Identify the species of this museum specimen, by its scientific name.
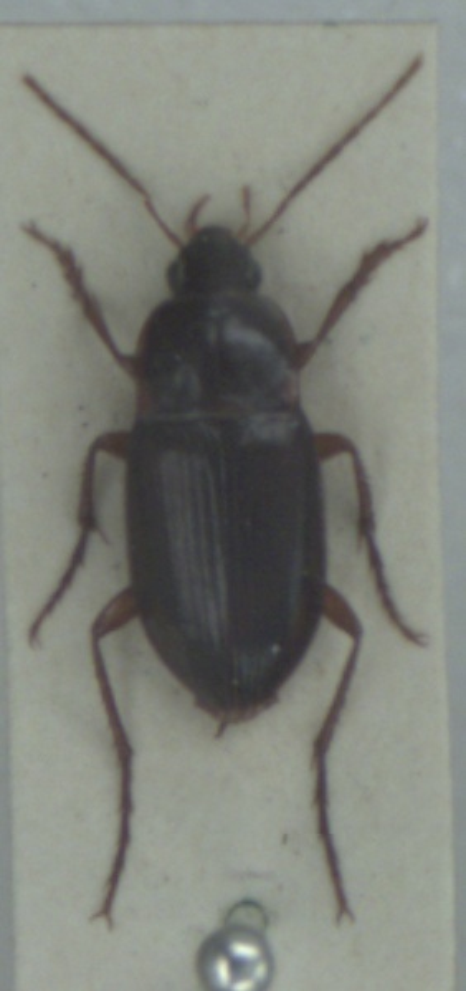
Calathus ambiguus
